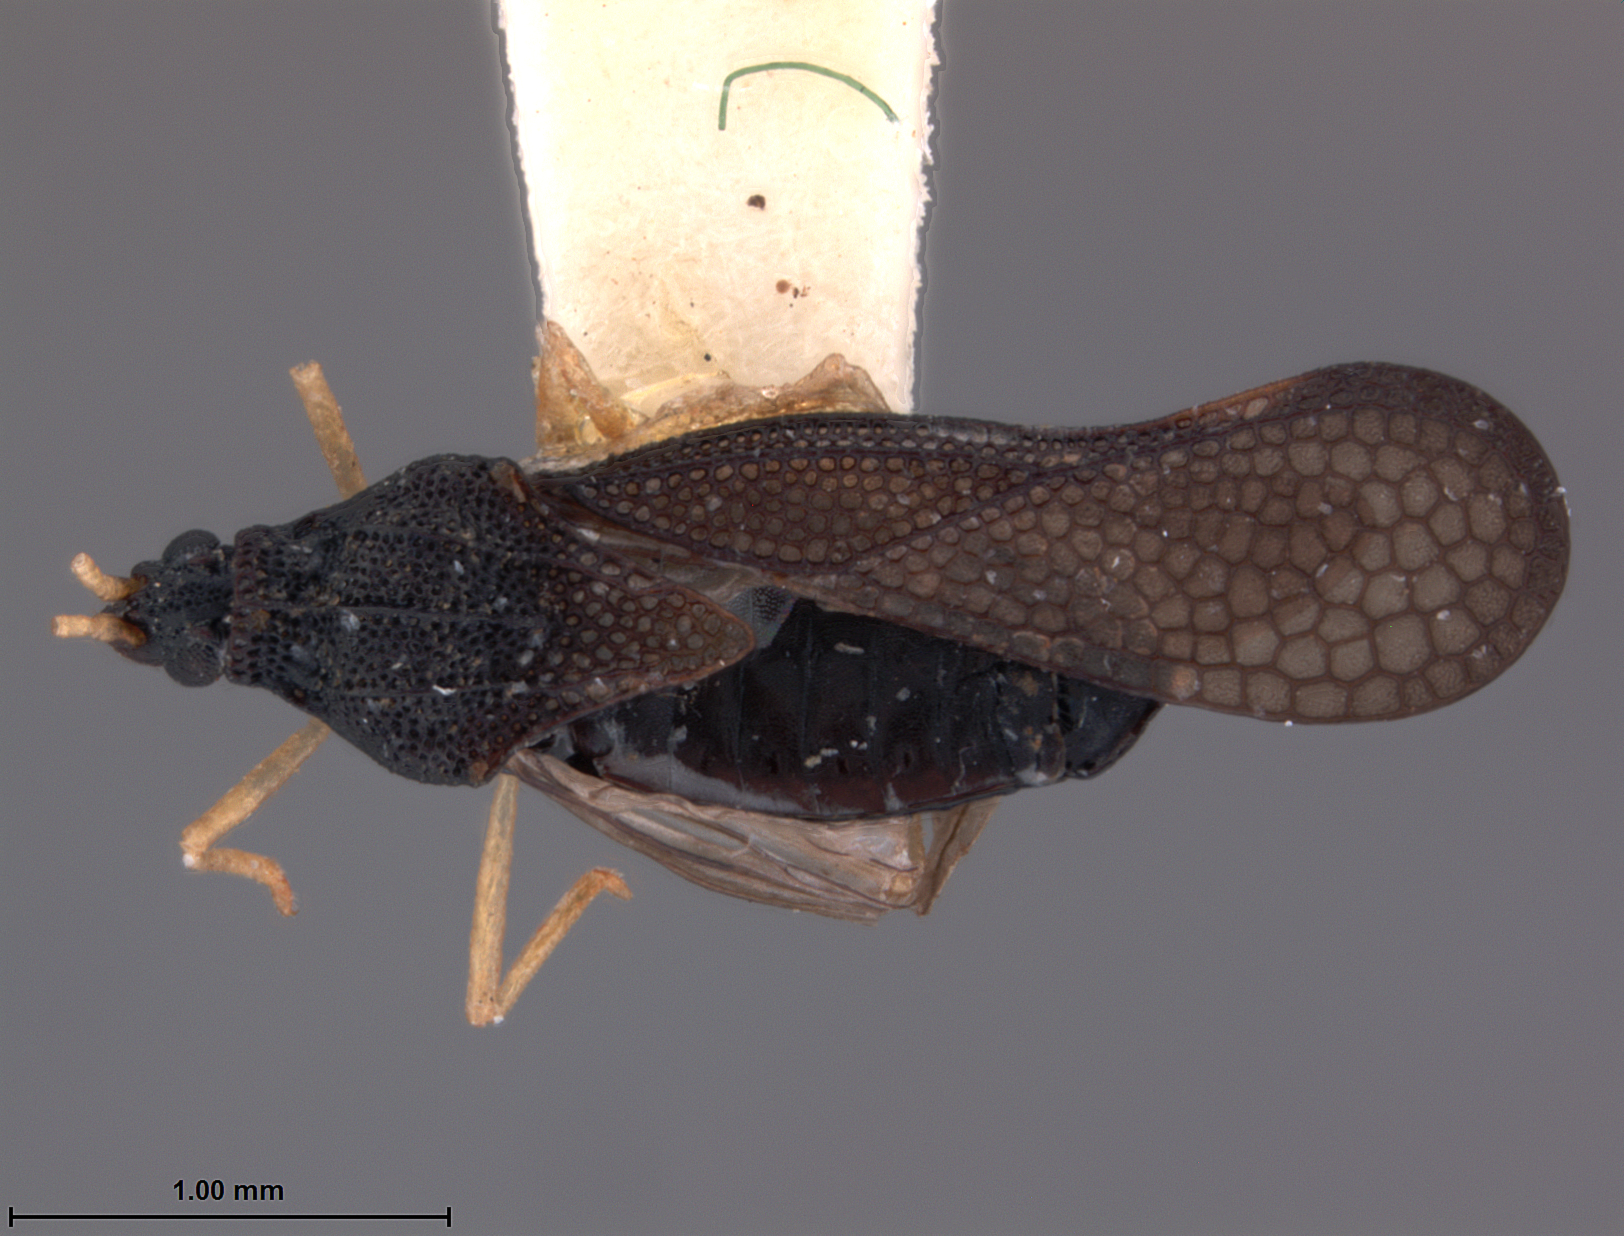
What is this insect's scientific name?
Larotingis etes
